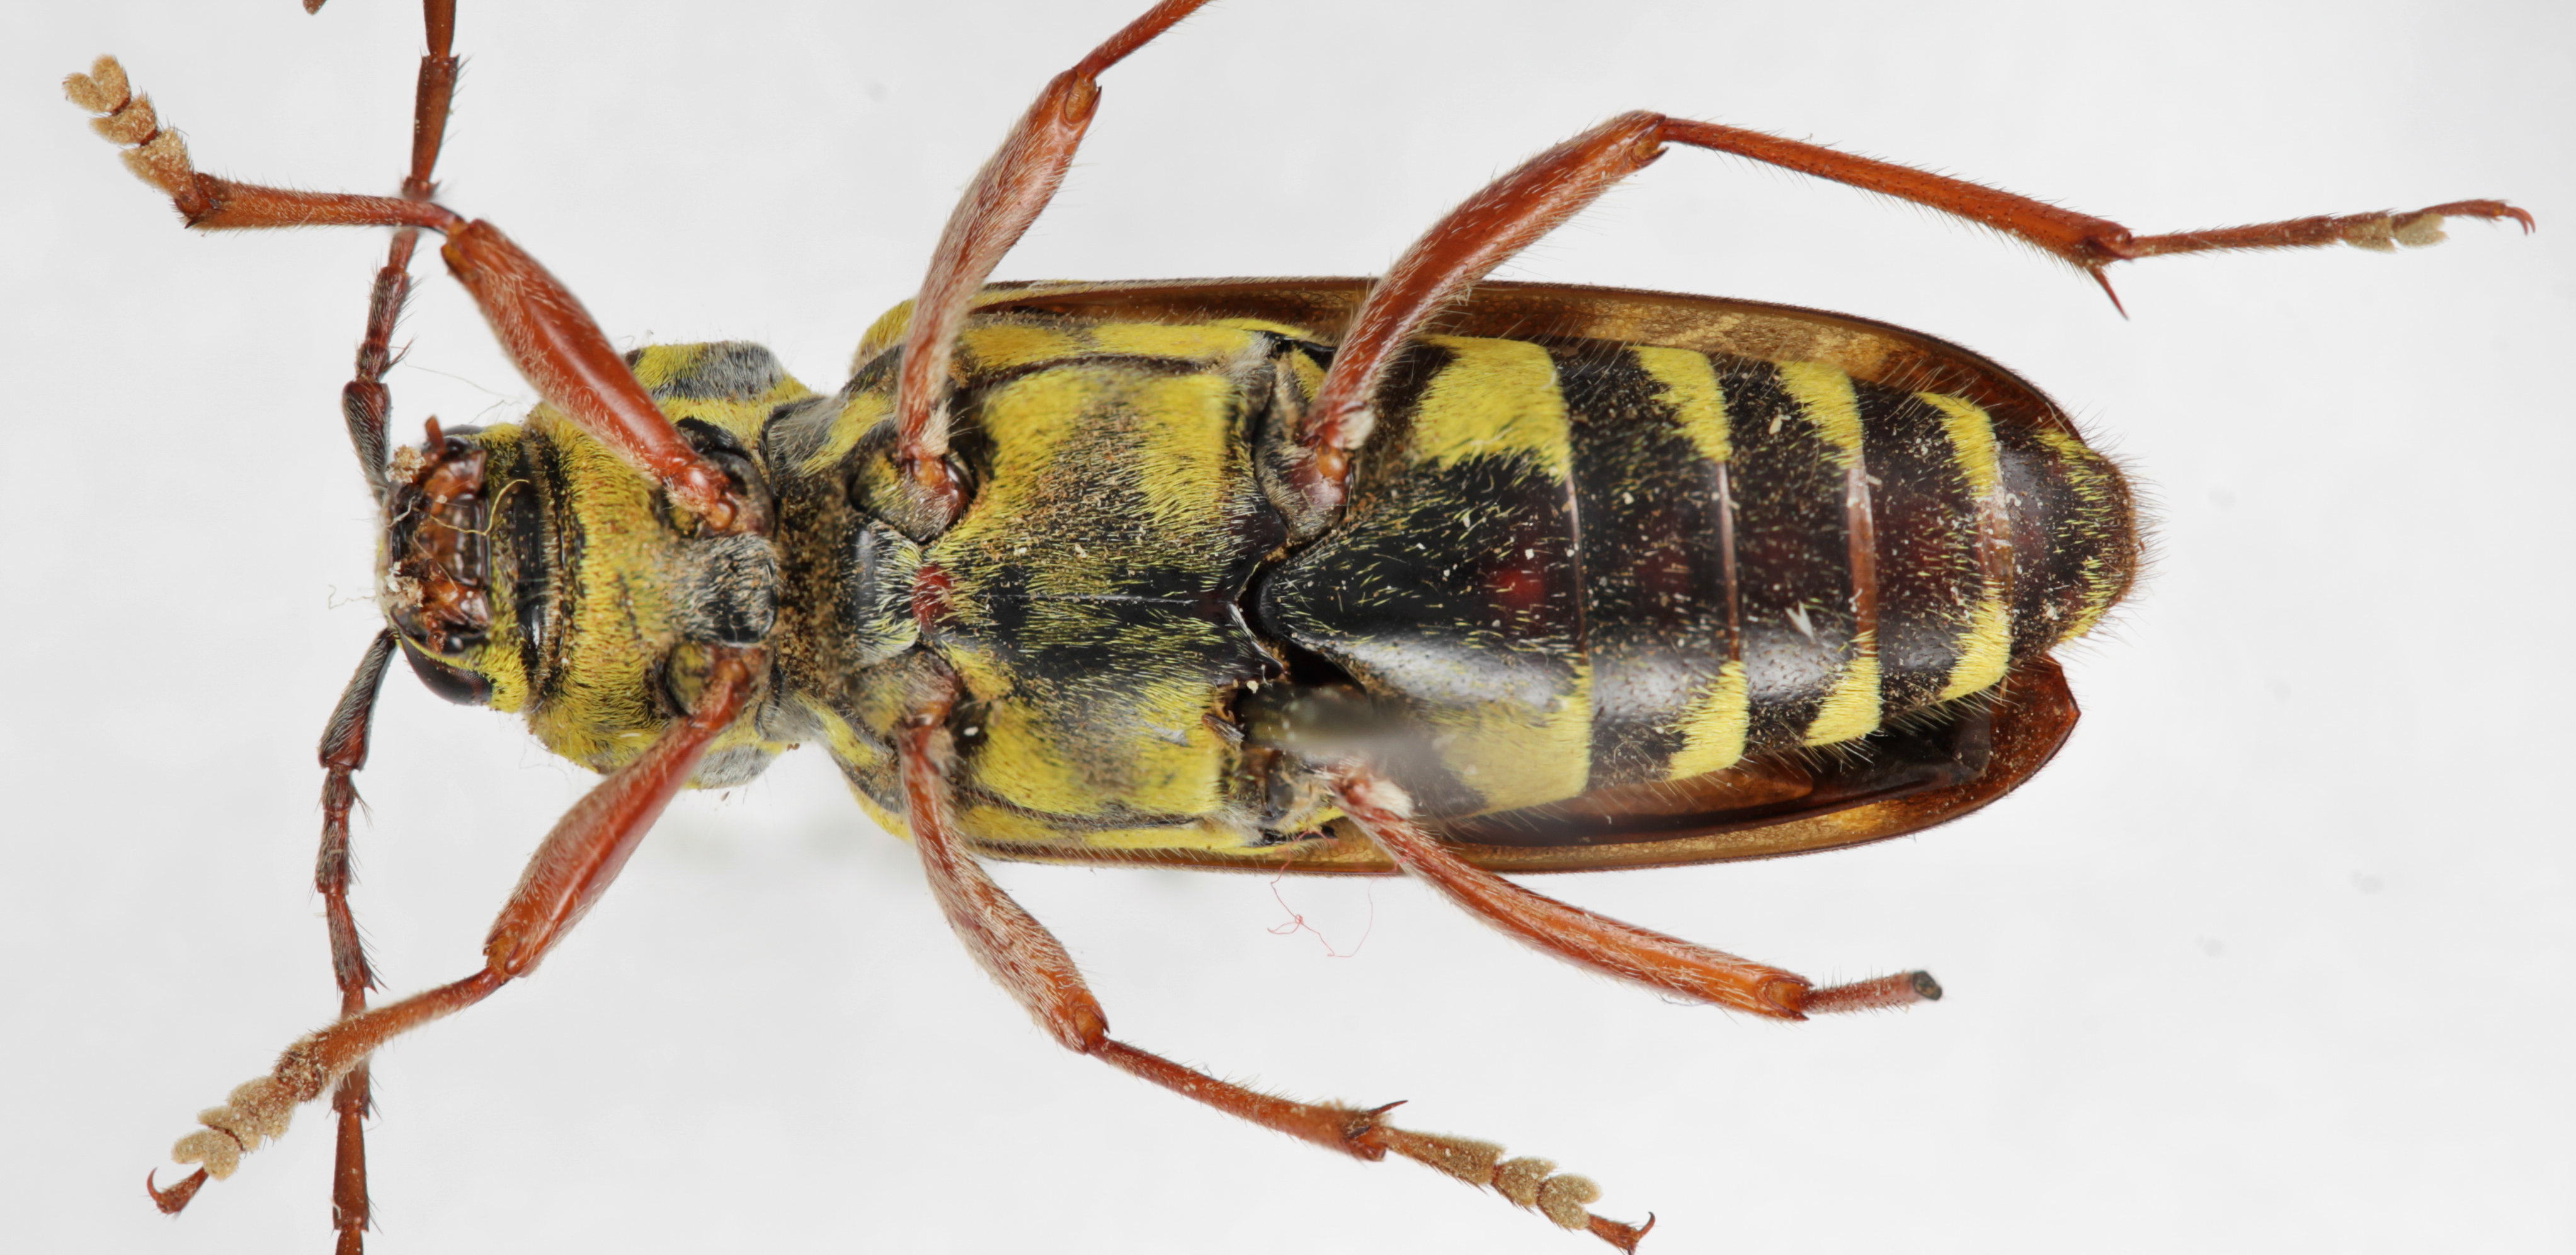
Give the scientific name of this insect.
Megacyllene robiniae
